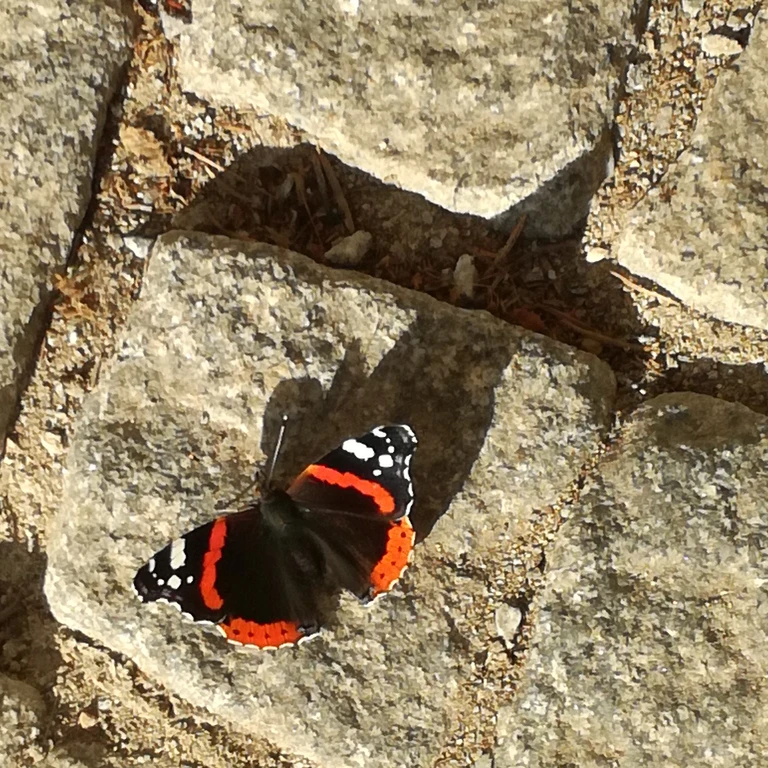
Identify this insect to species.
Vanessa atalanta
